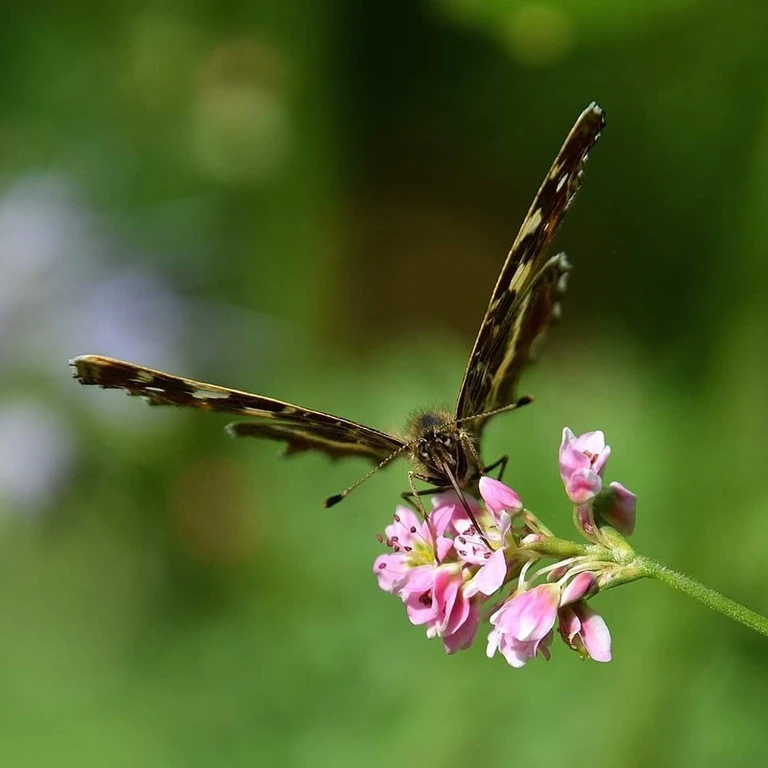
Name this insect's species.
Araschnia levana
